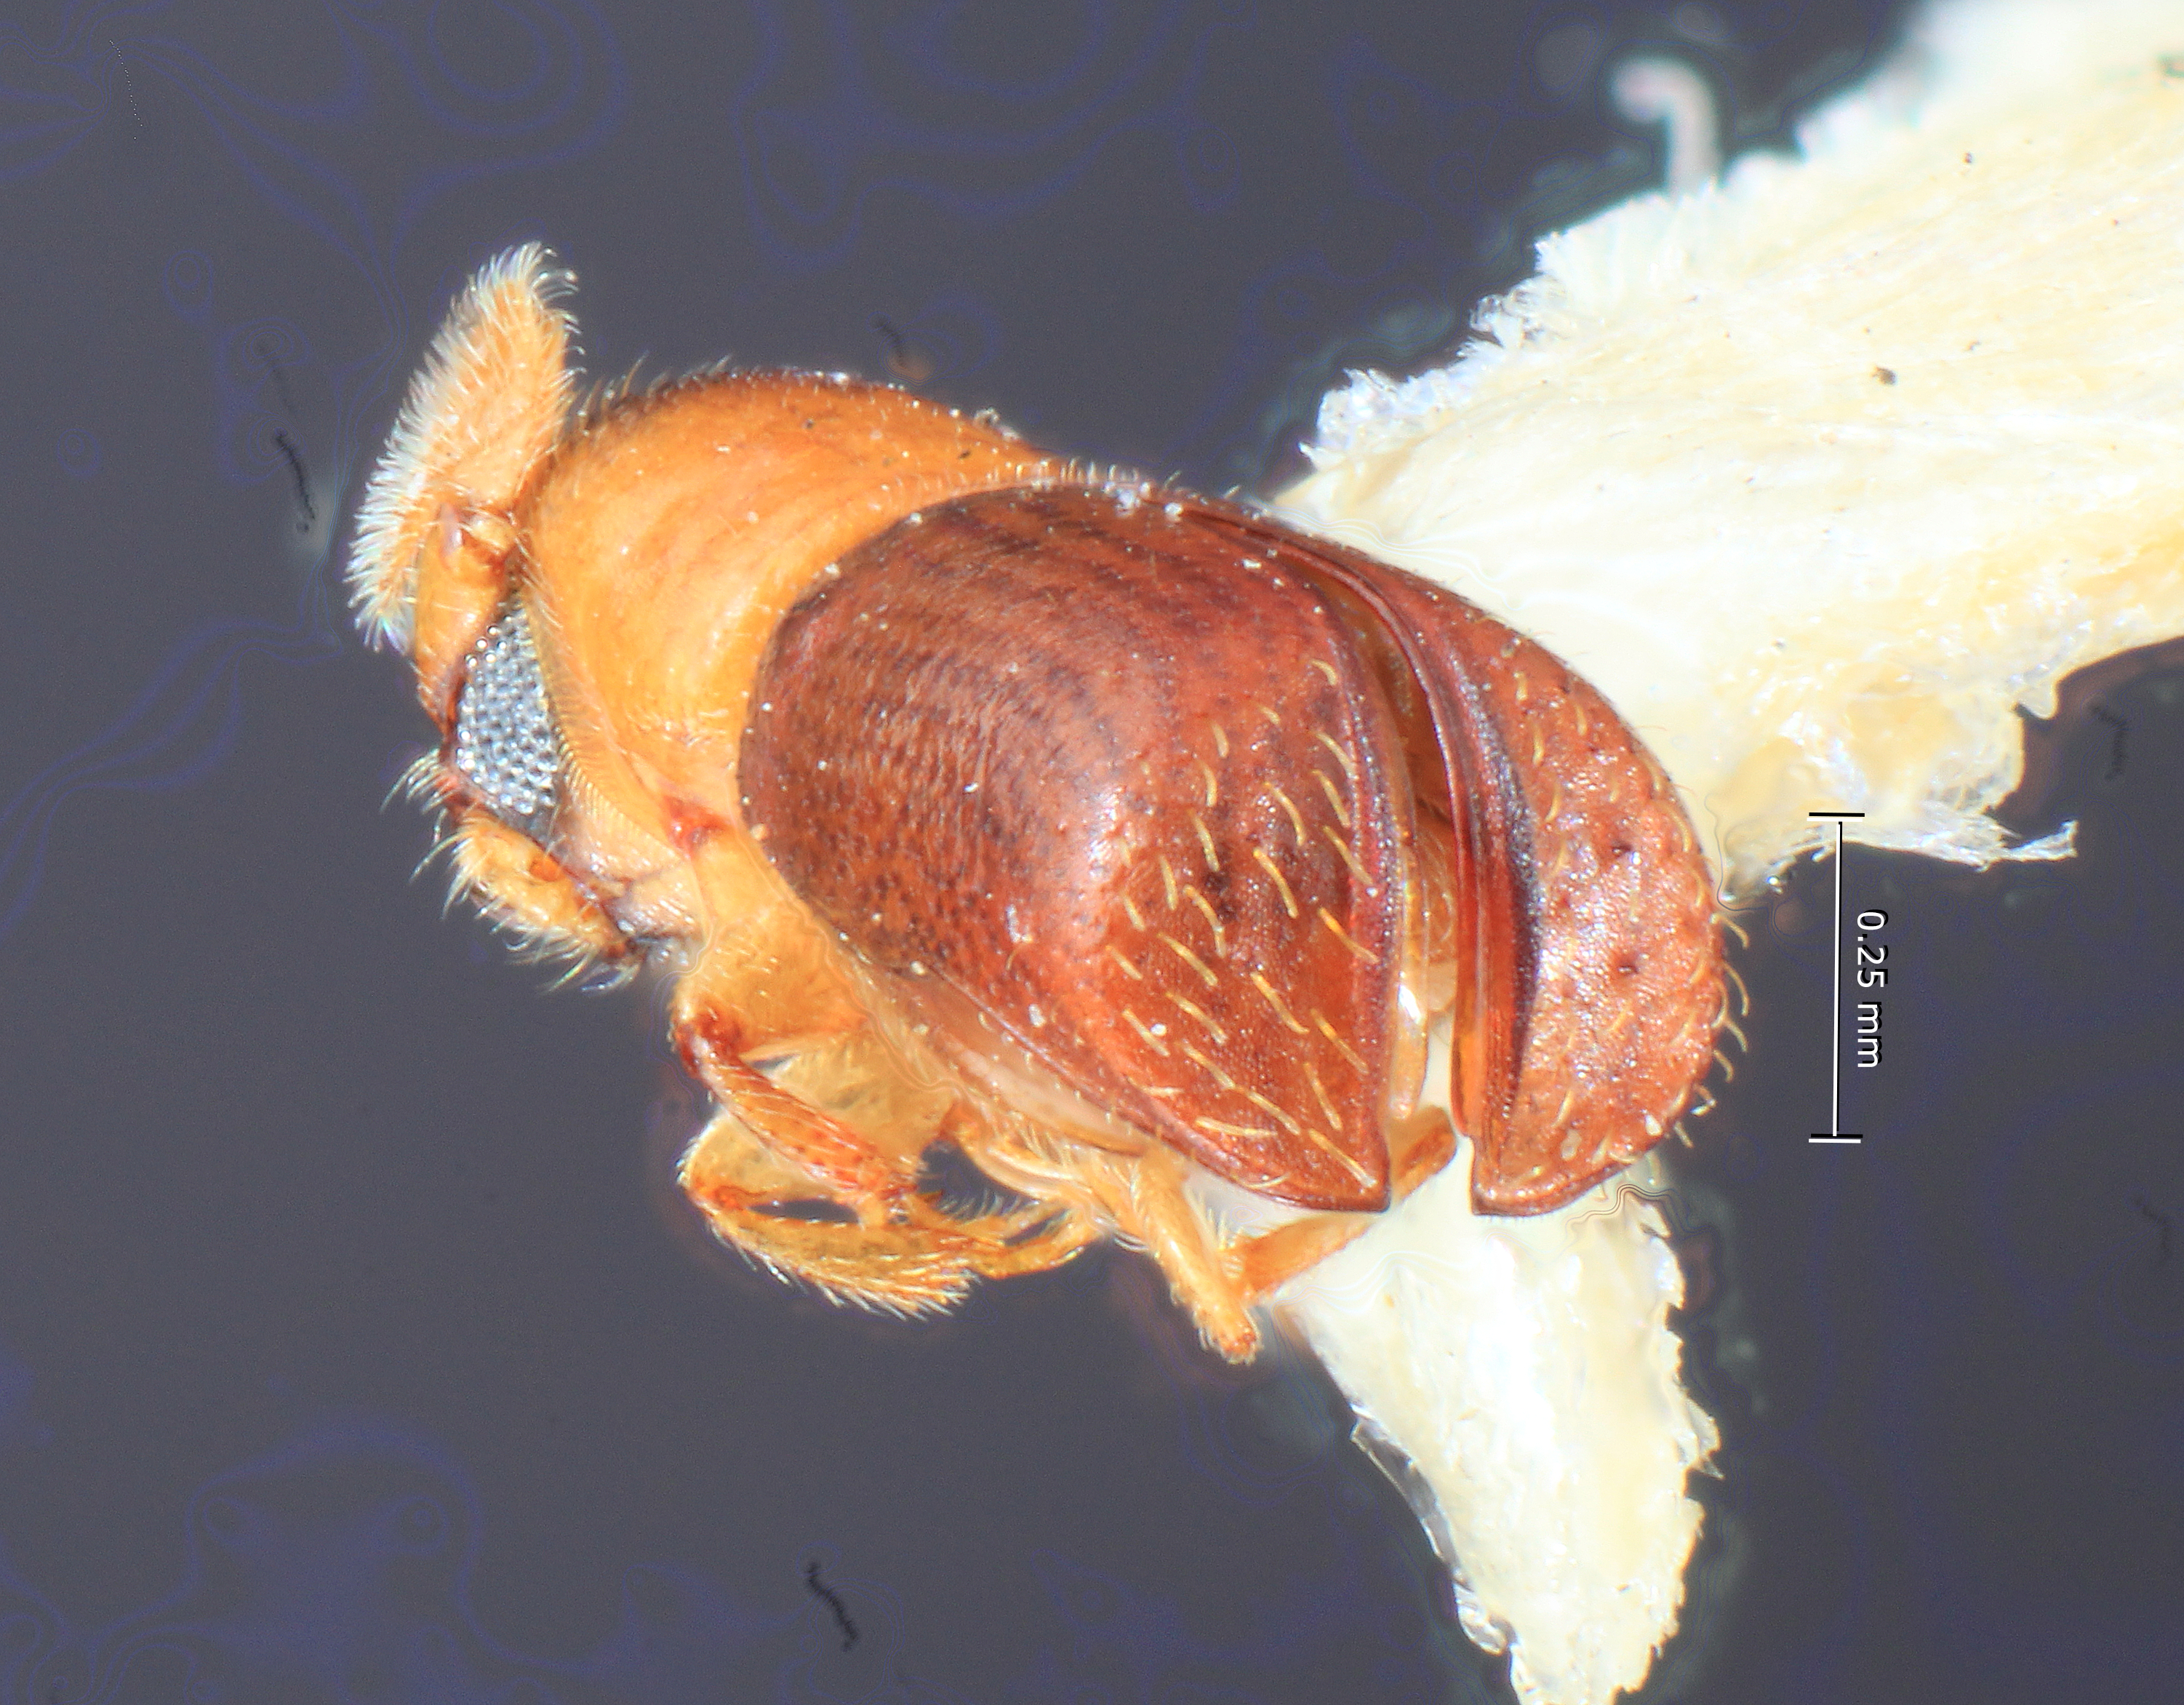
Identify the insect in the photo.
Corthylus suturifer
